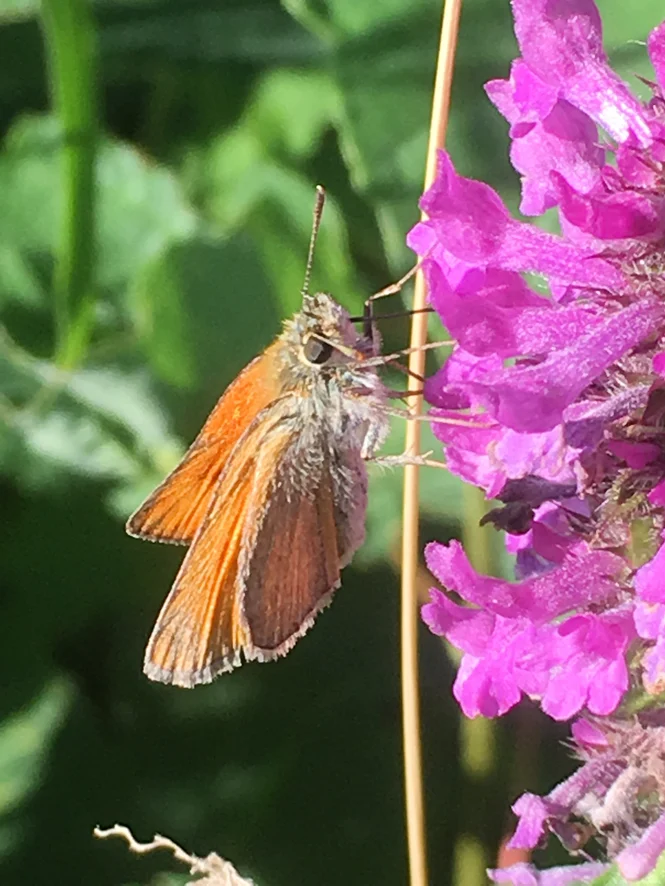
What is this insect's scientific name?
Thymelicus sylvestris
